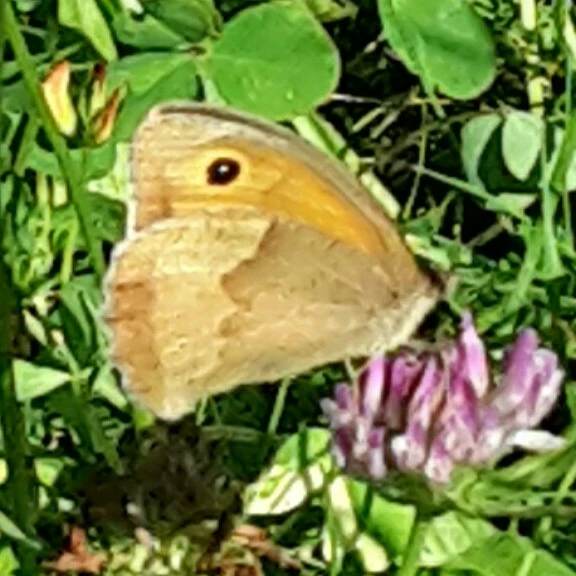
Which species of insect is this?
Maniola jurtina
